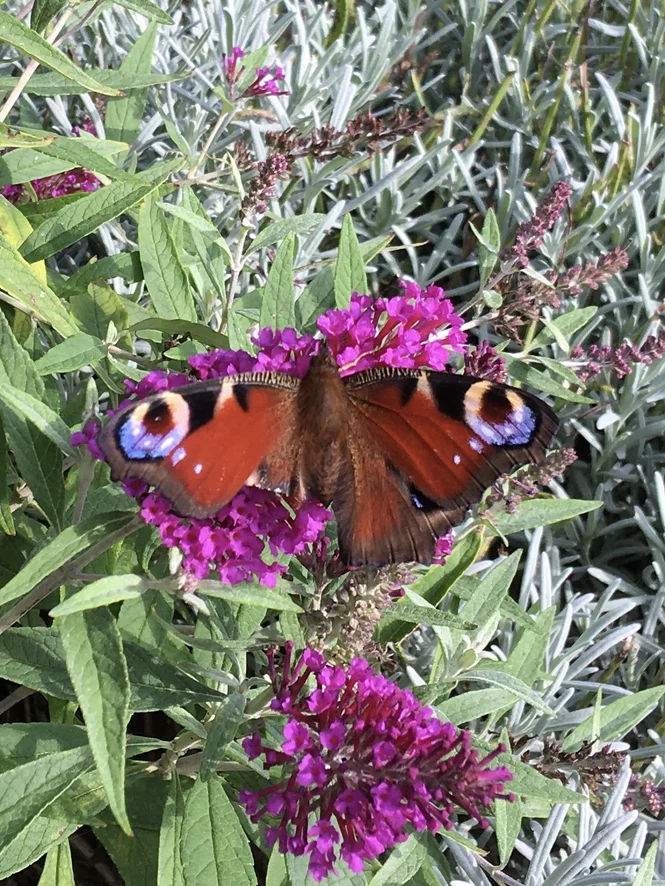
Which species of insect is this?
Aglais io
